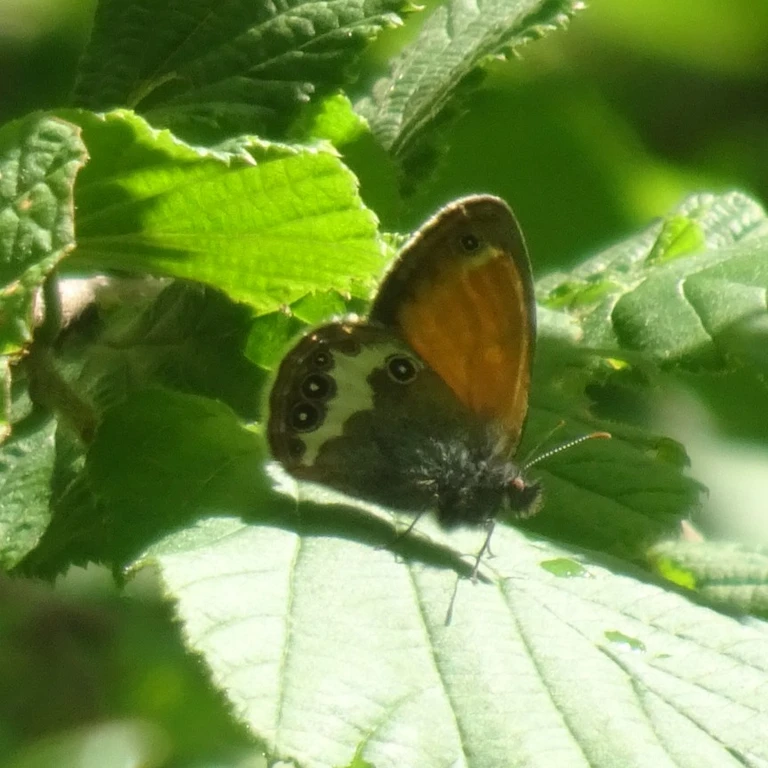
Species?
Coenonympha arcania
